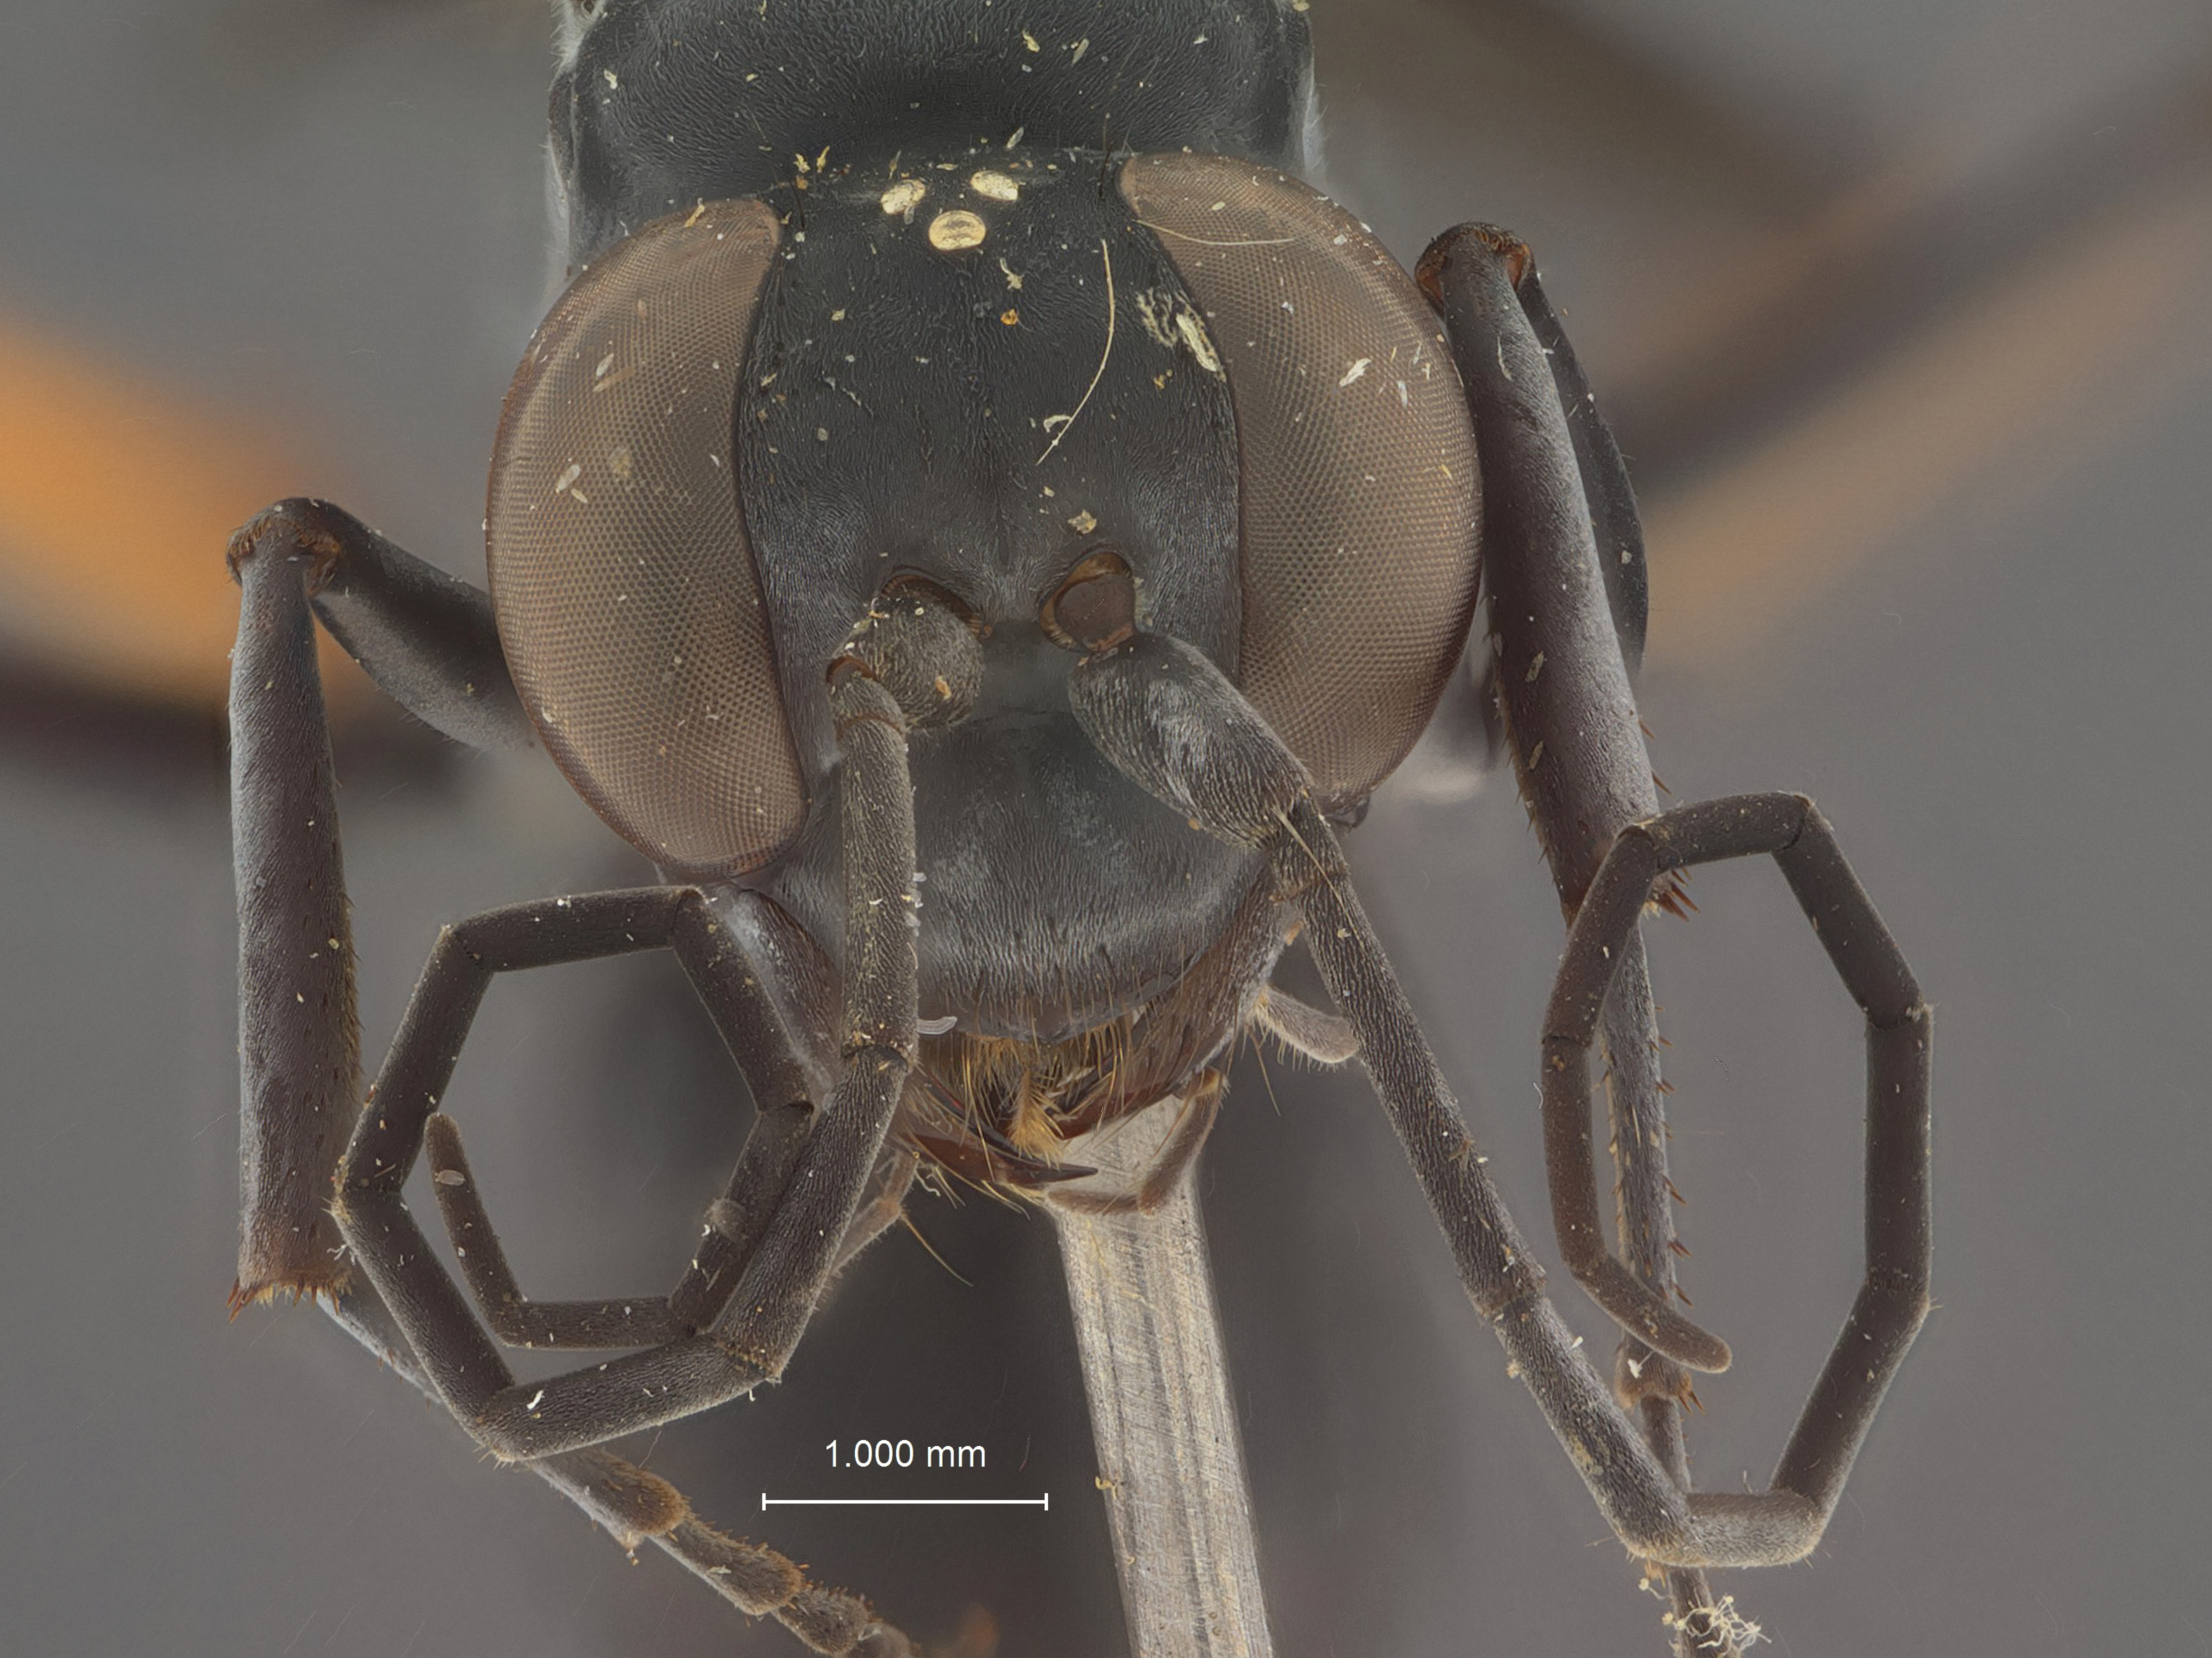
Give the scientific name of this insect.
Auplopus lankaensis
